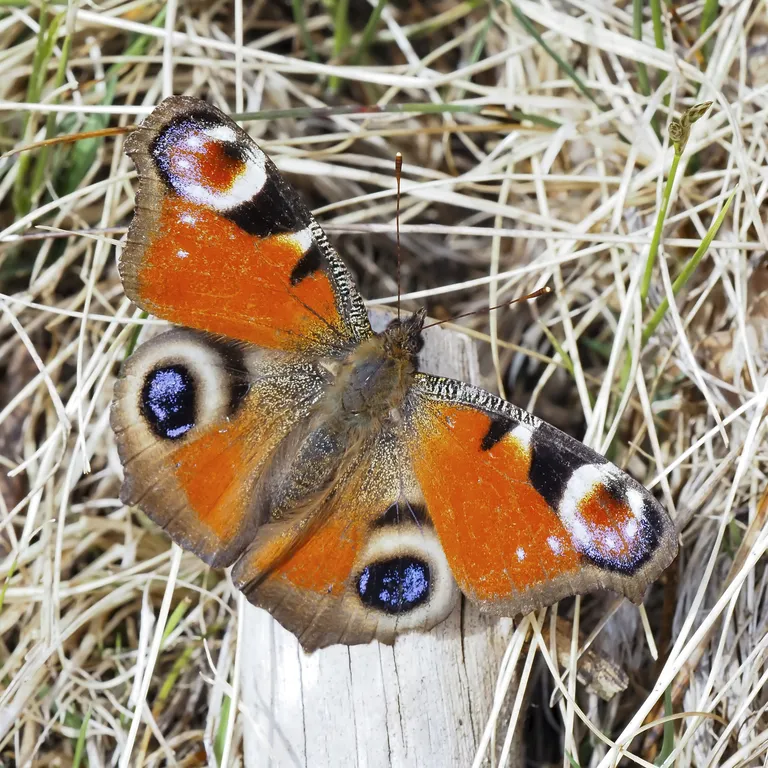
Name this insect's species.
Aglais io
